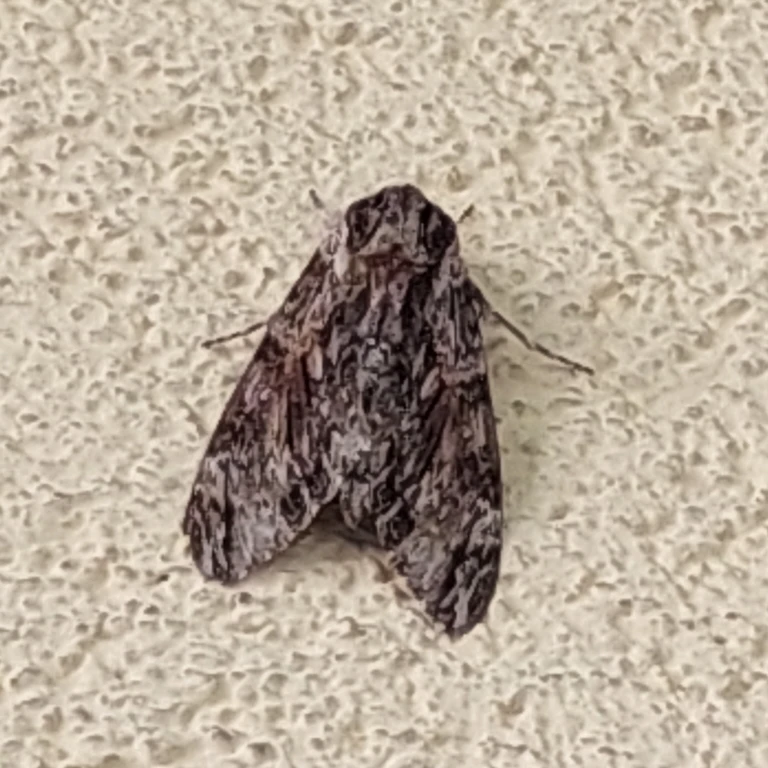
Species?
Agrius convolvuli
